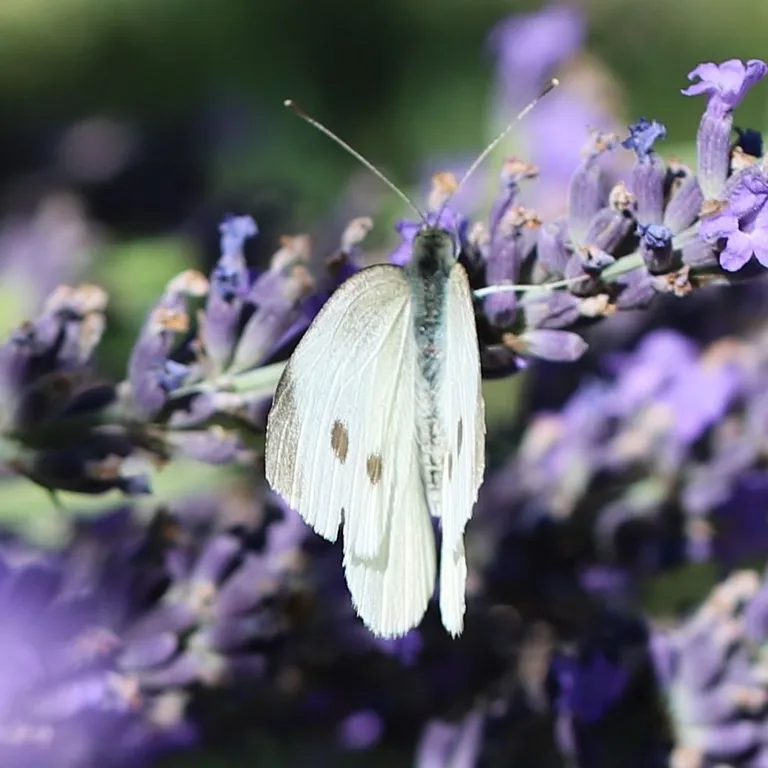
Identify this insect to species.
Pieris rapae
